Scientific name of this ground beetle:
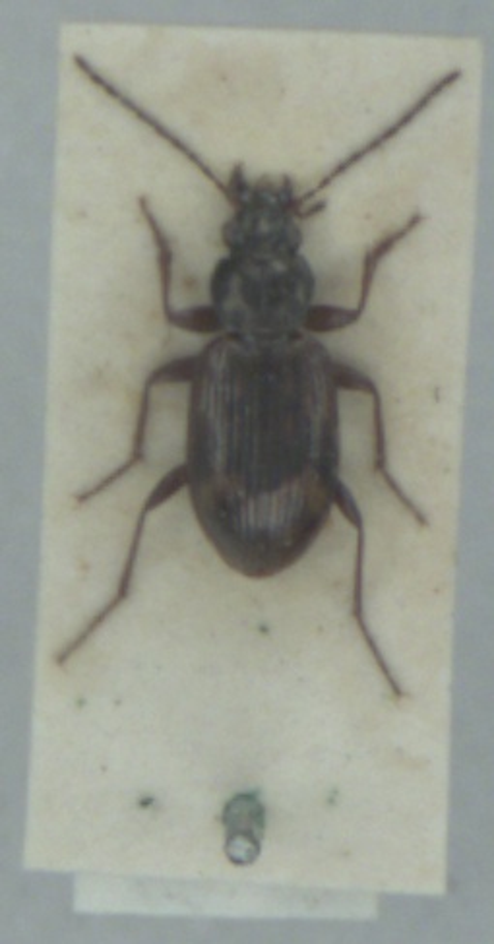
Bembidion dentellum
